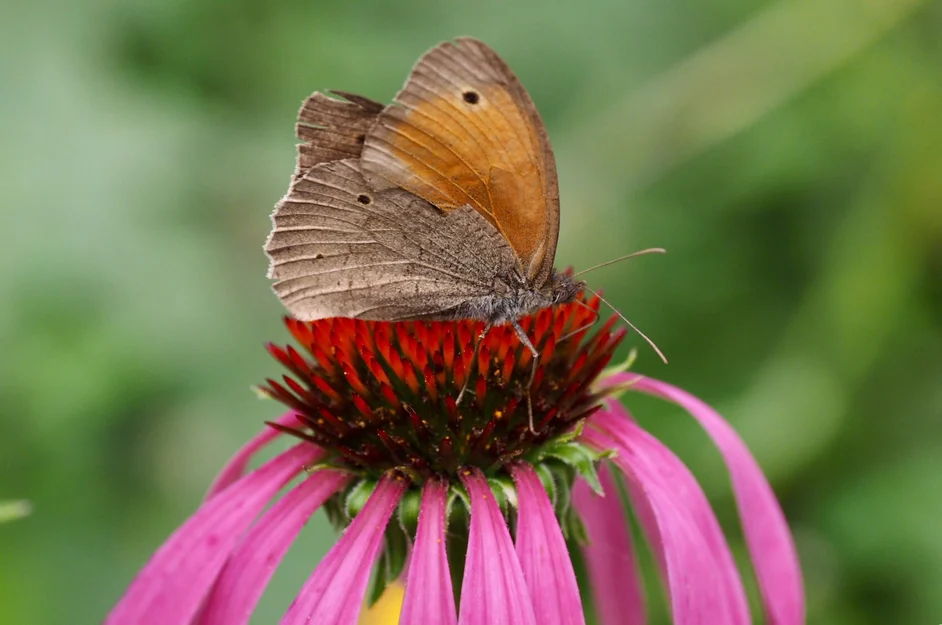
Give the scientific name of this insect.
Maniola jurtina
